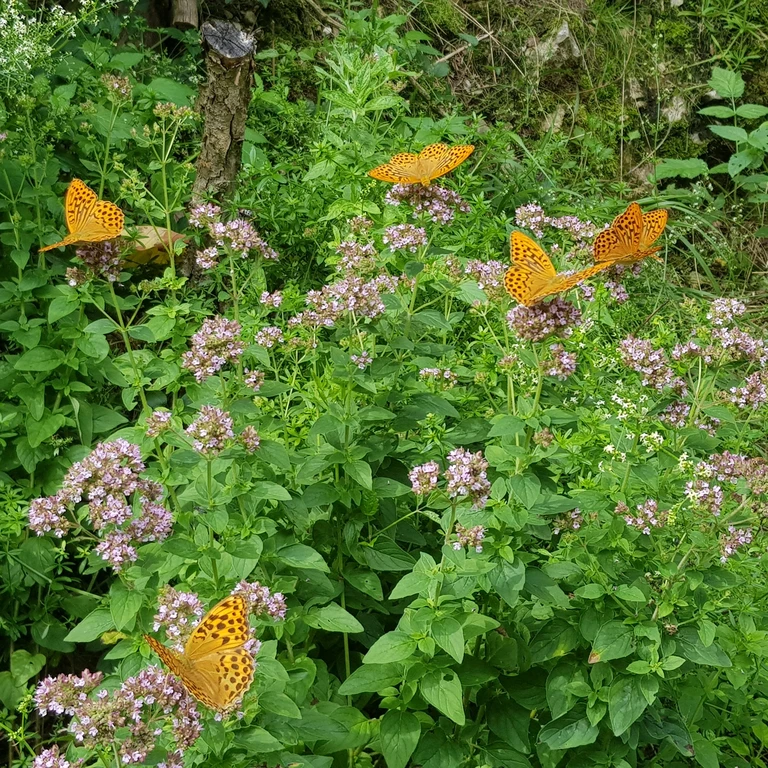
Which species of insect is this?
Argynnis paphia
